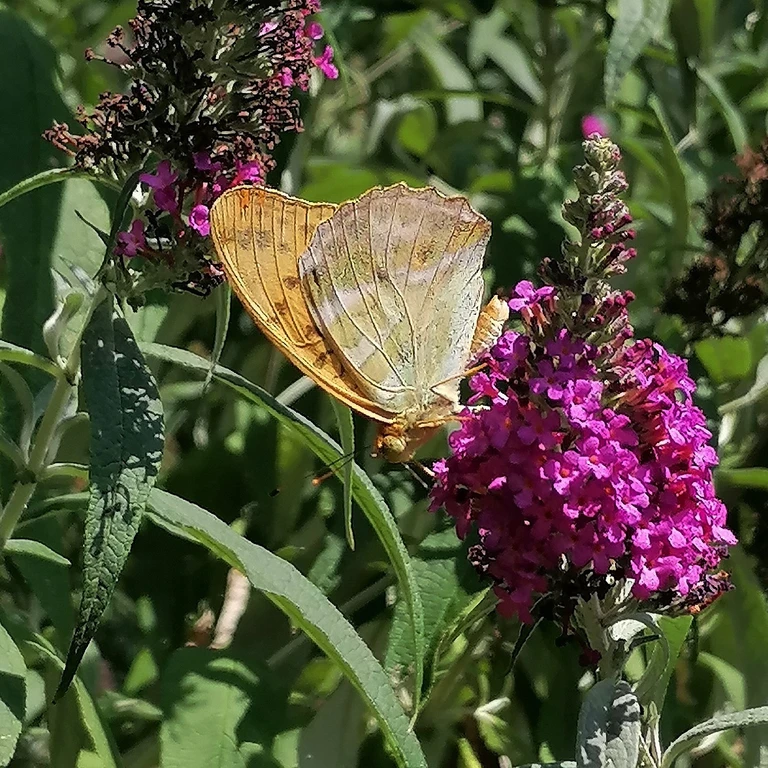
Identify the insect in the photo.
Argynnis paphia
